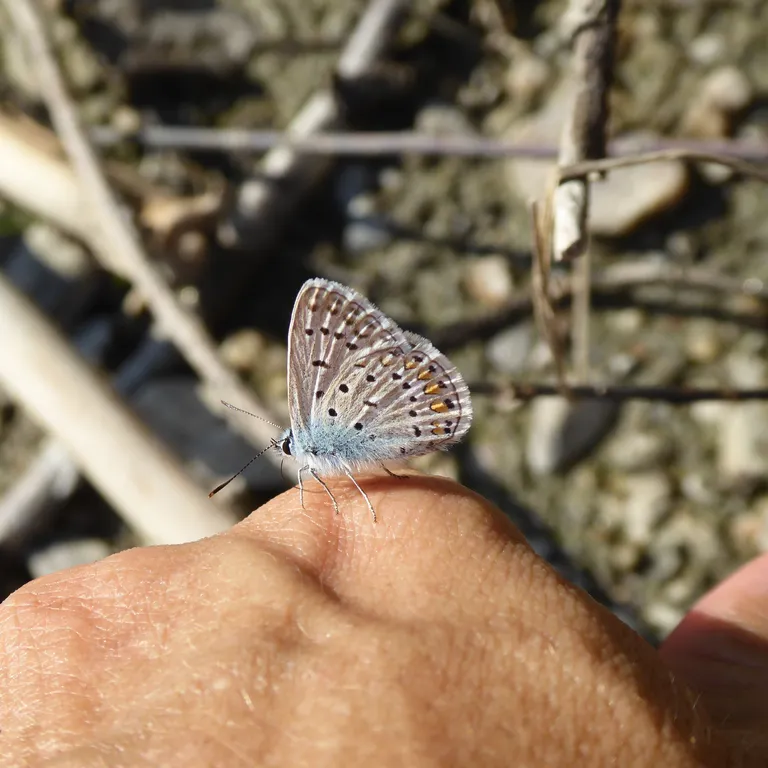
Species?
Polyommatus icarus
